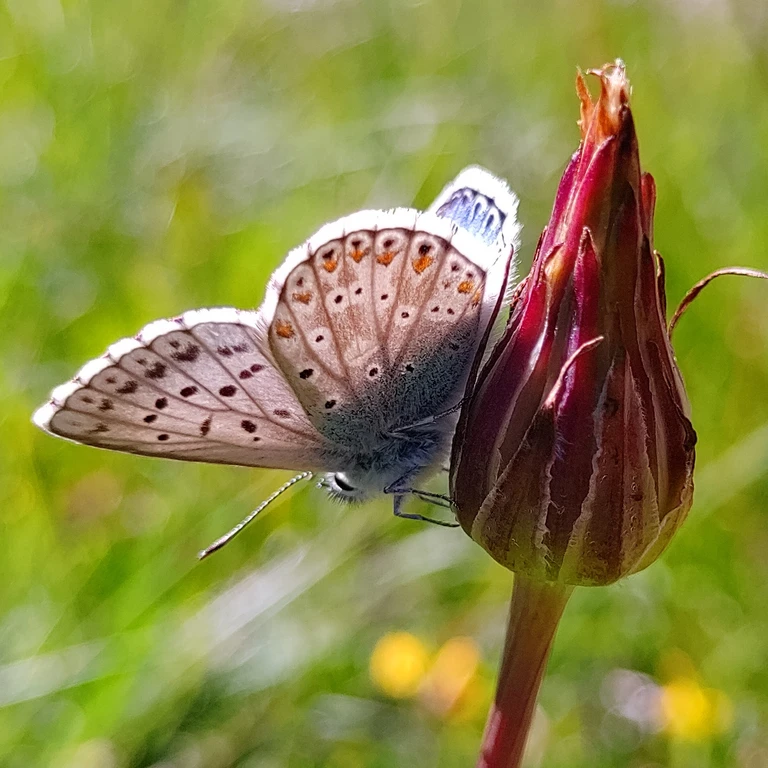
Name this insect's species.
Lysandra coridon
